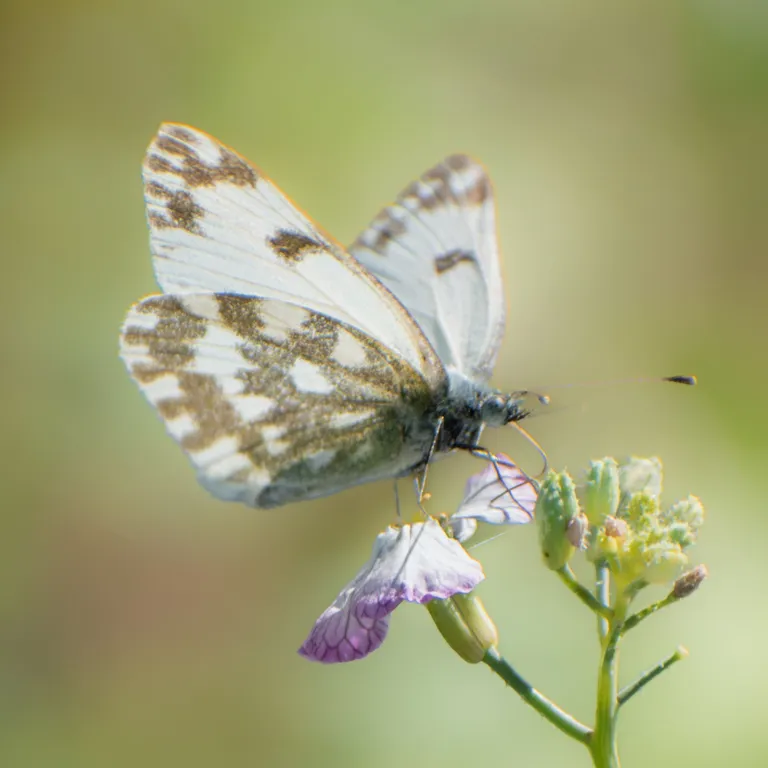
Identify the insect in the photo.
Pontia edusa
